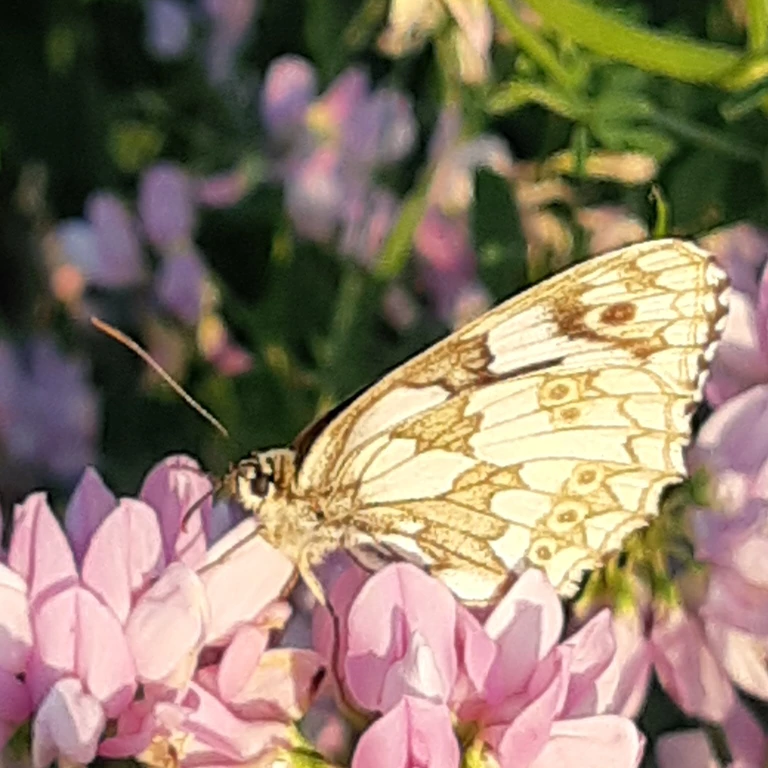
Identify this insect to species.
Melanargia galathea
